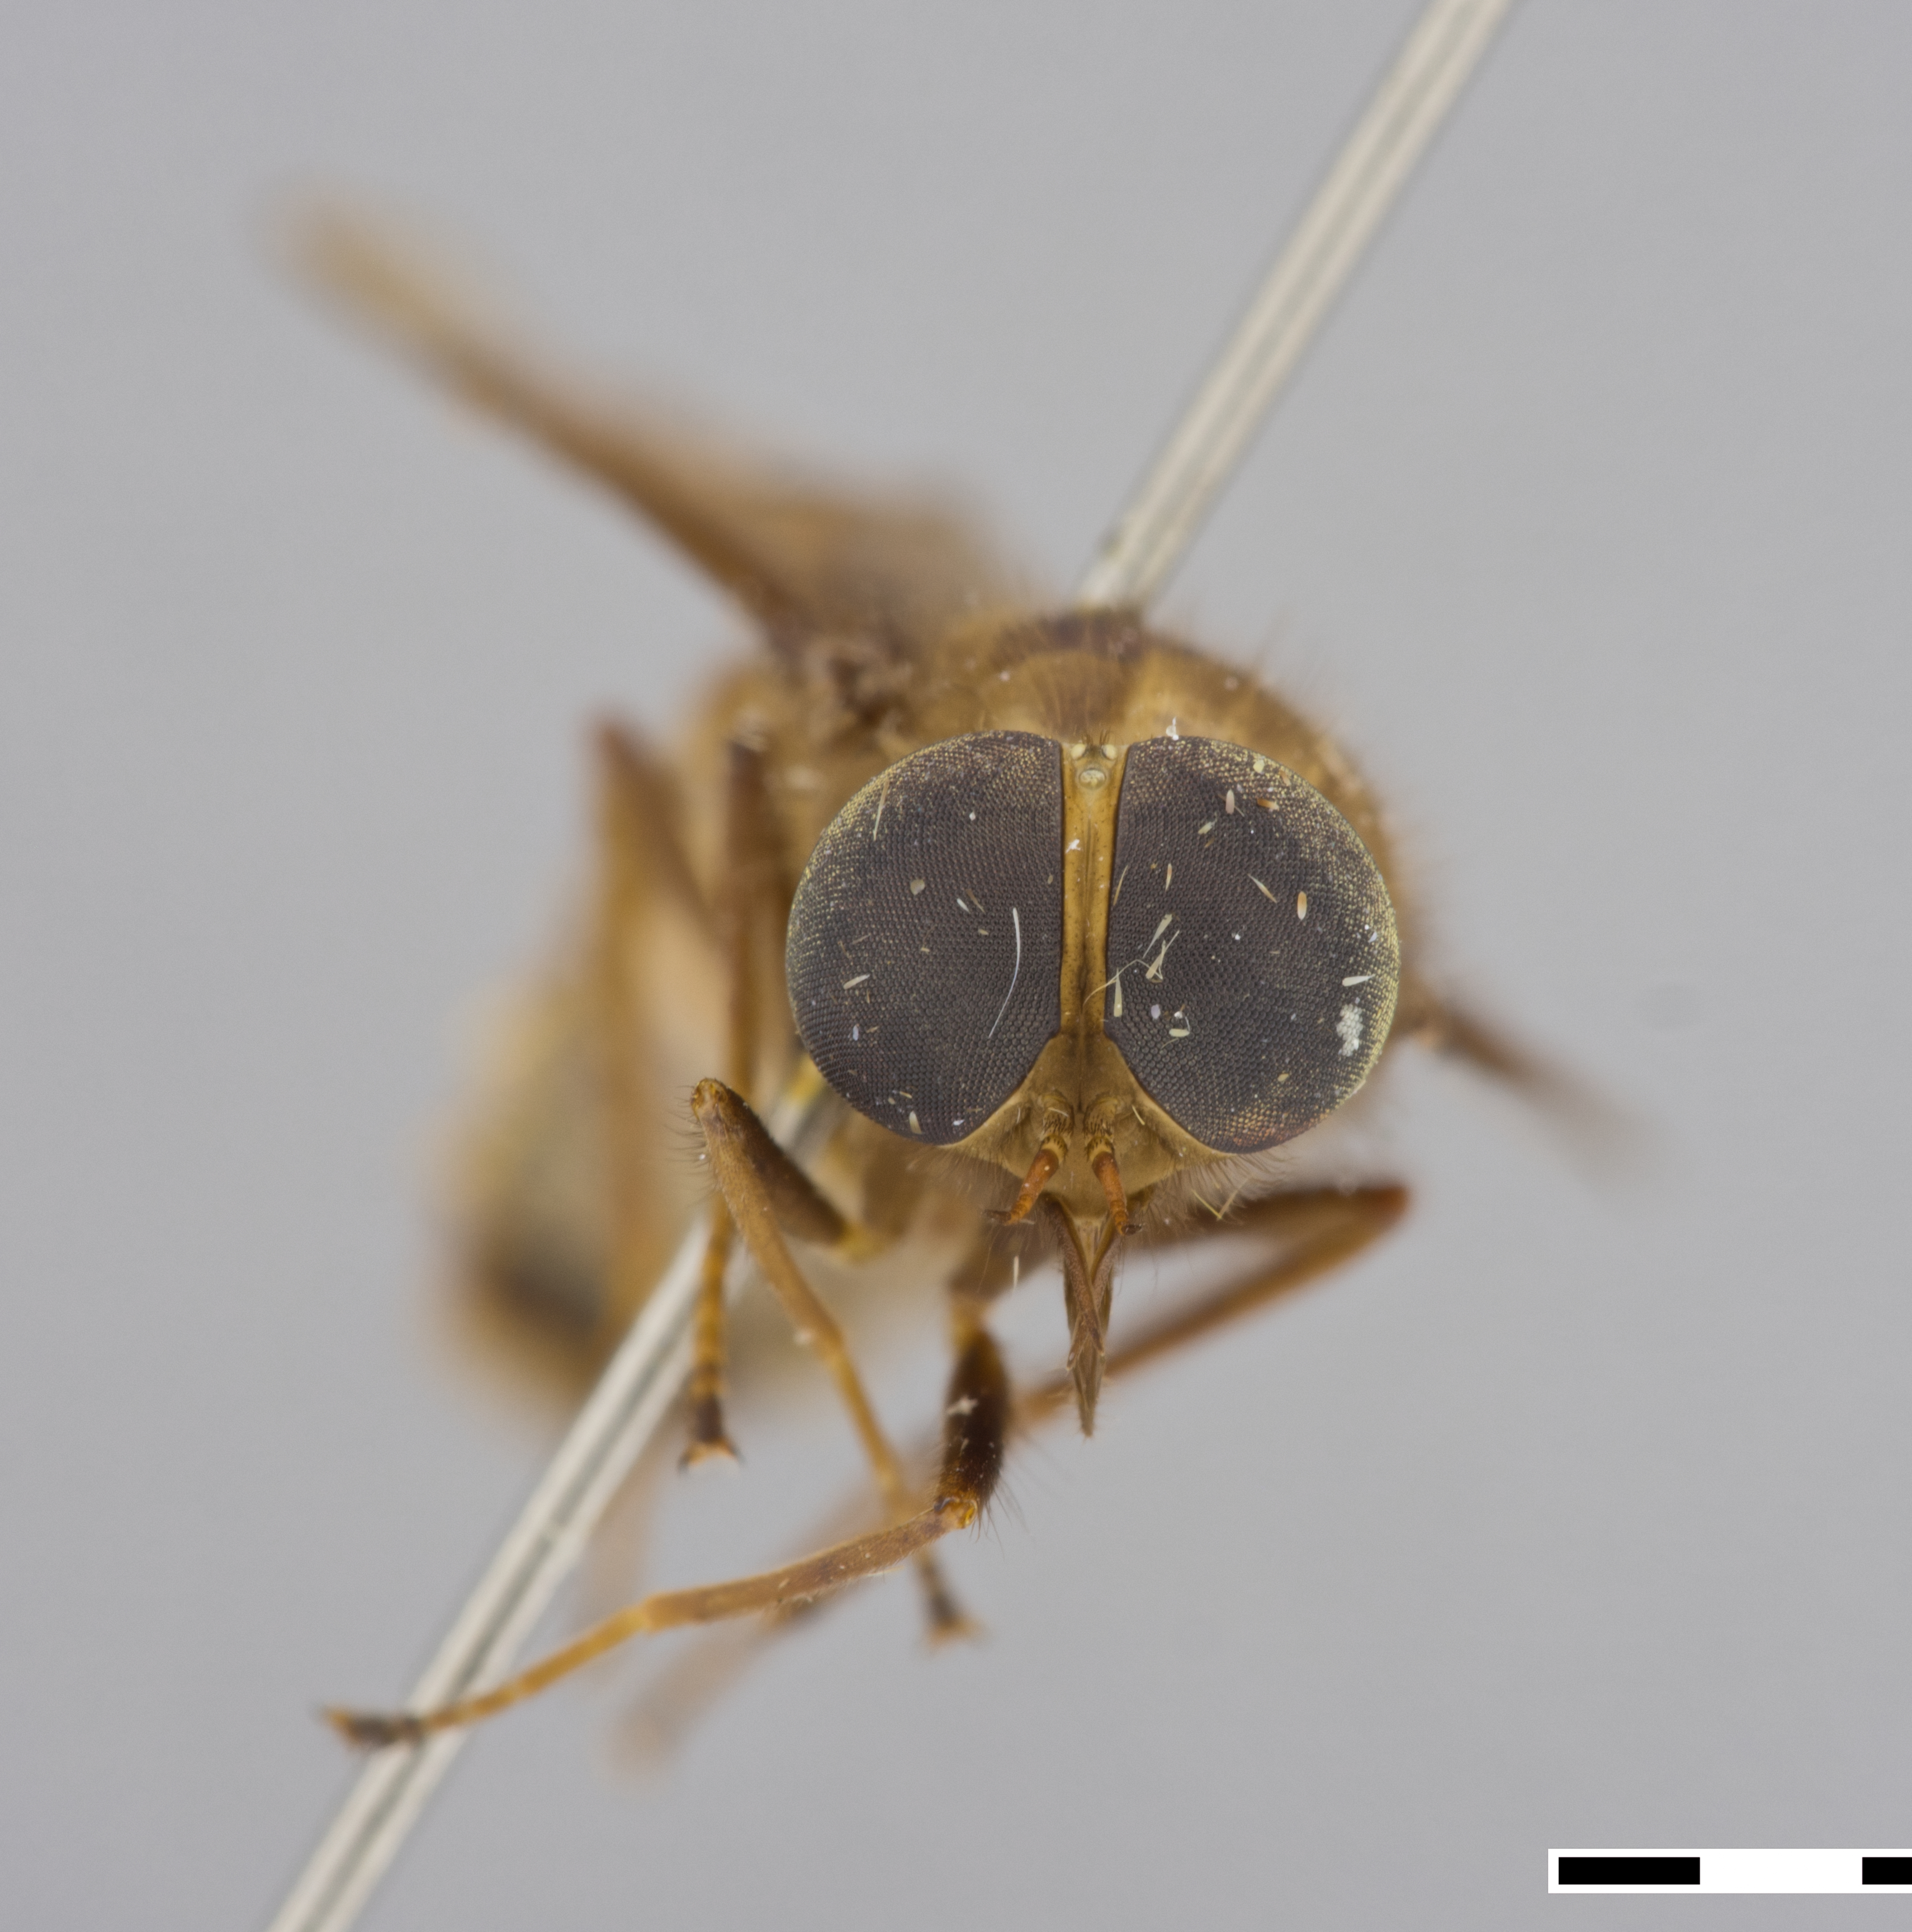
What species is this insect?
Aegophagamyia chopardi
